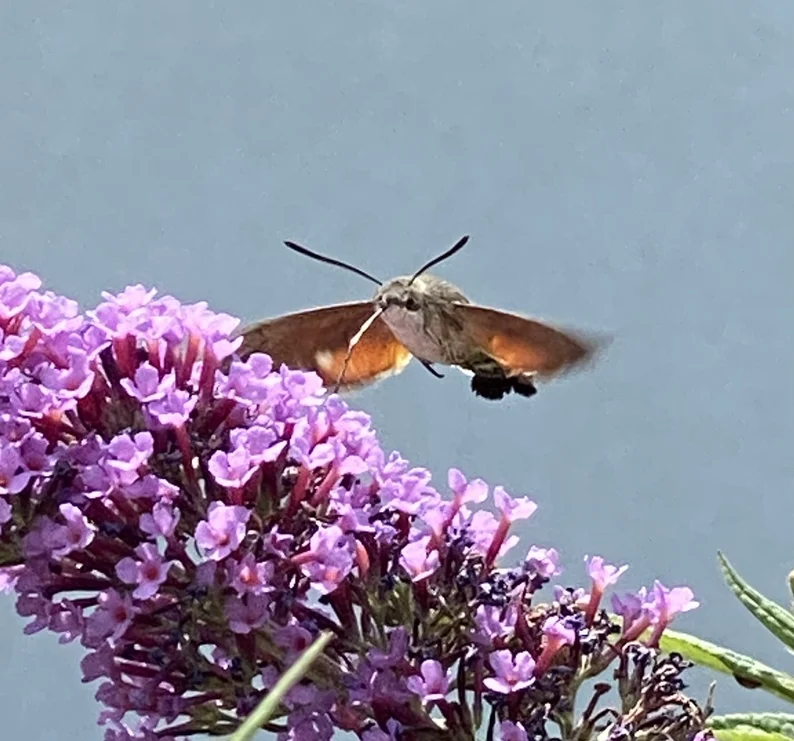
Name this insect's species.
Macroglossum stellatarum
